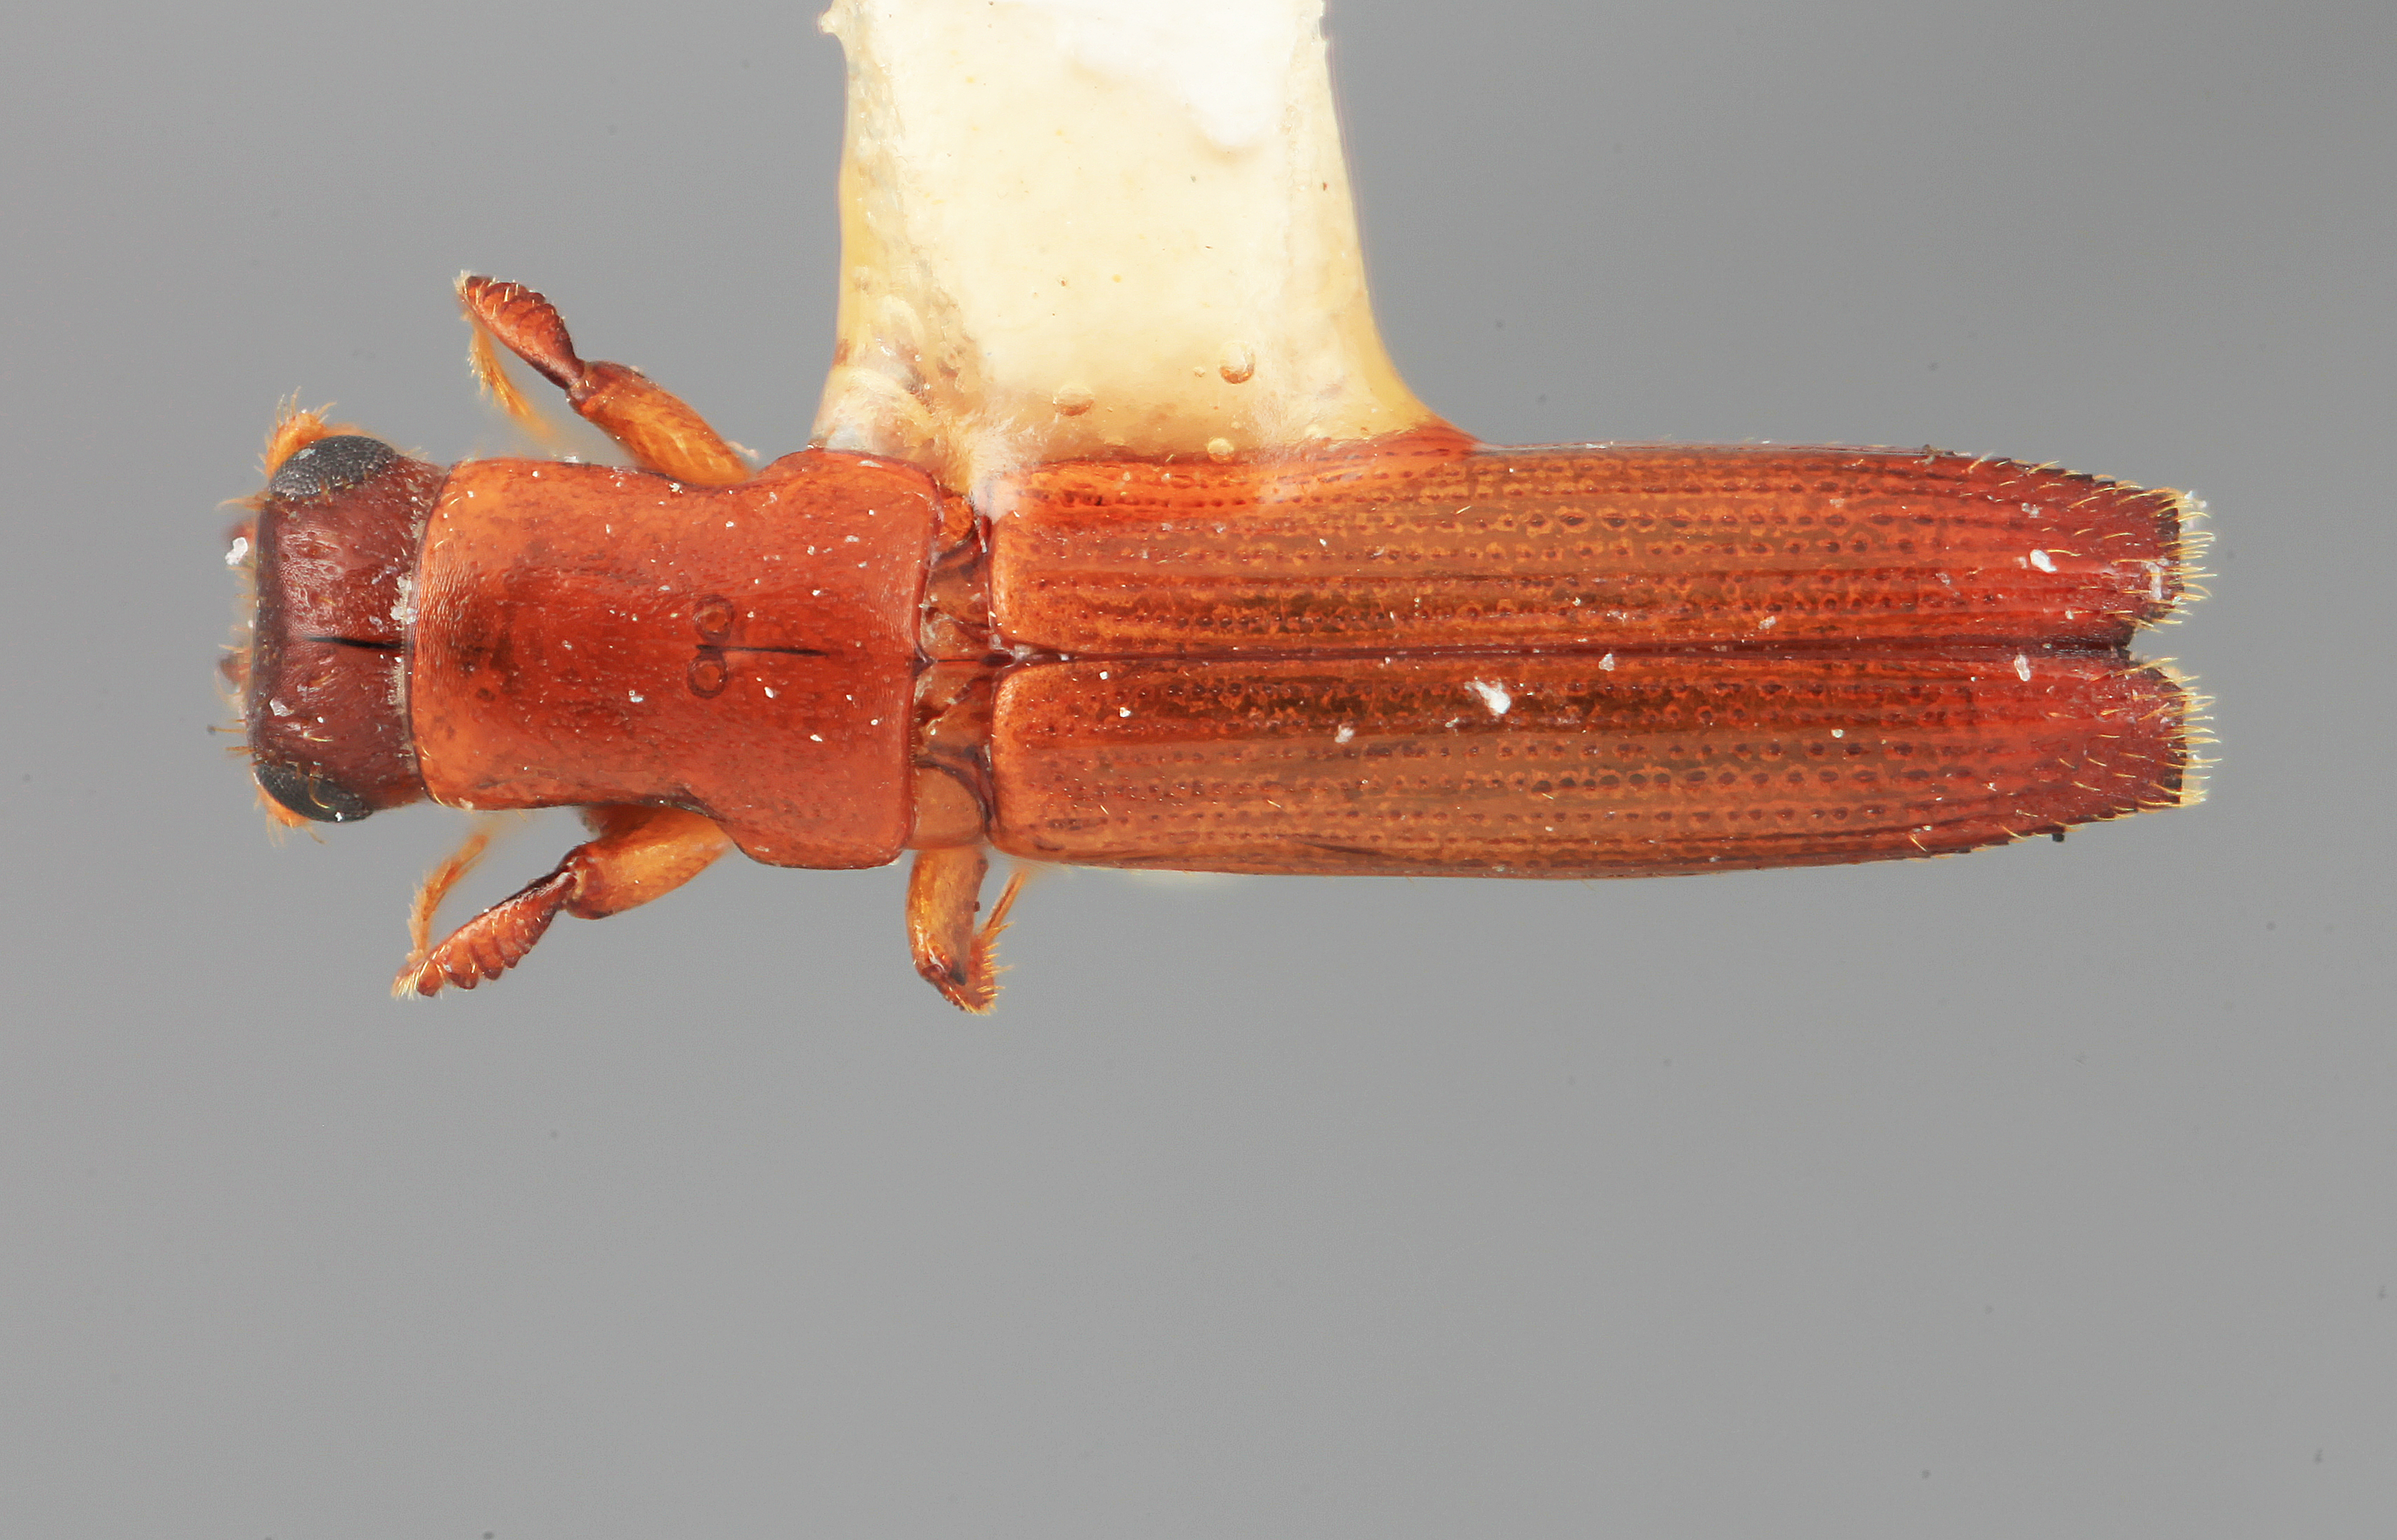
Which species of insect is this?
Platypus vegestus
